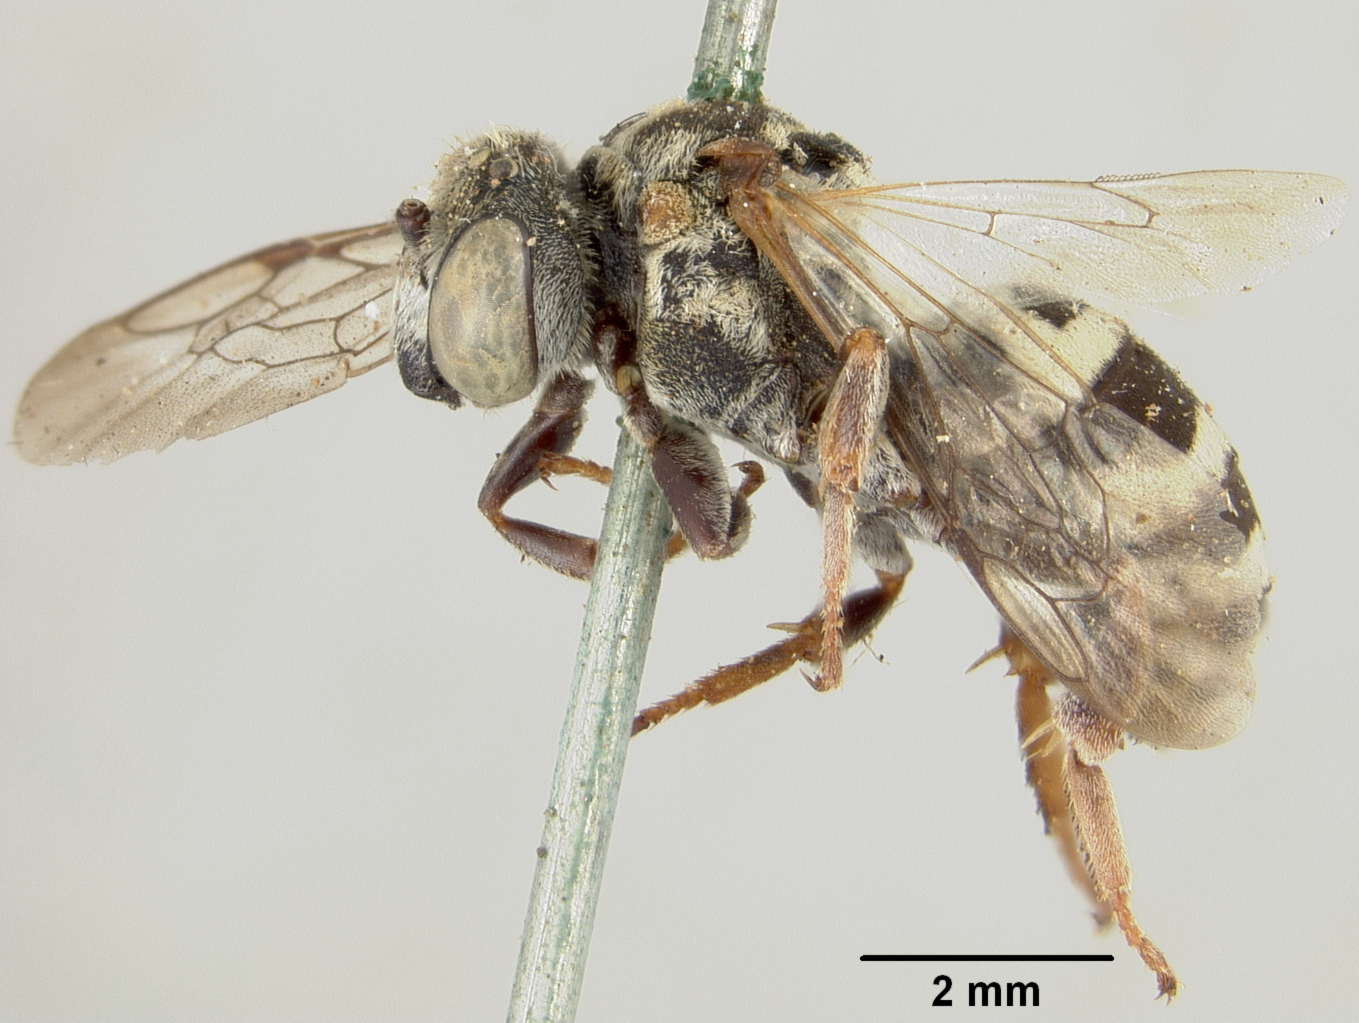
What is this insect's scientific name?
Epeolus olympiellus
